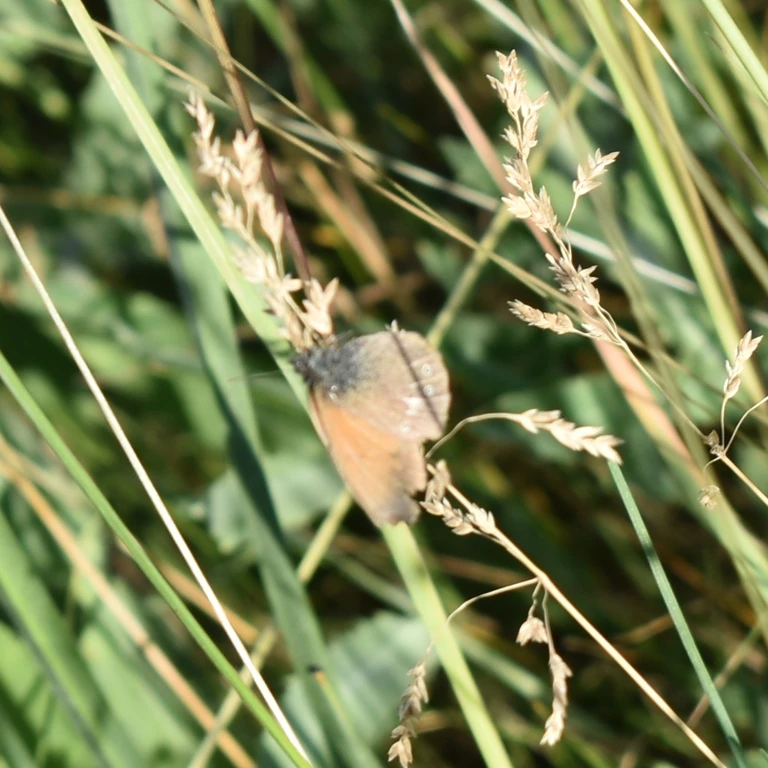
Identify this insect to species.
Coenonympha glycerion (also Coenonympha iphis)
